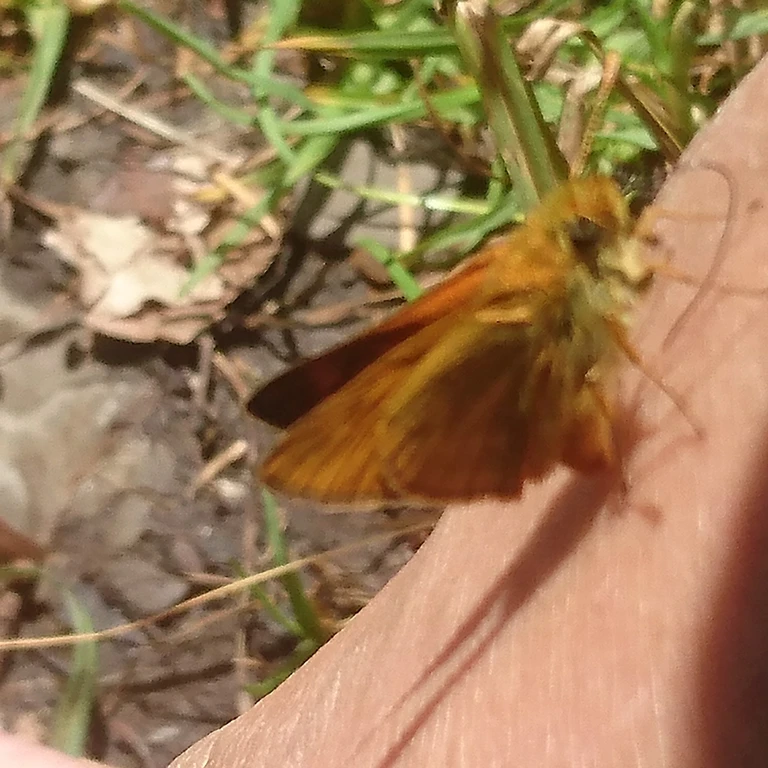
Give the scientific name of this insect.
Ochlodes sylvanus (also Ochlodes venata)
